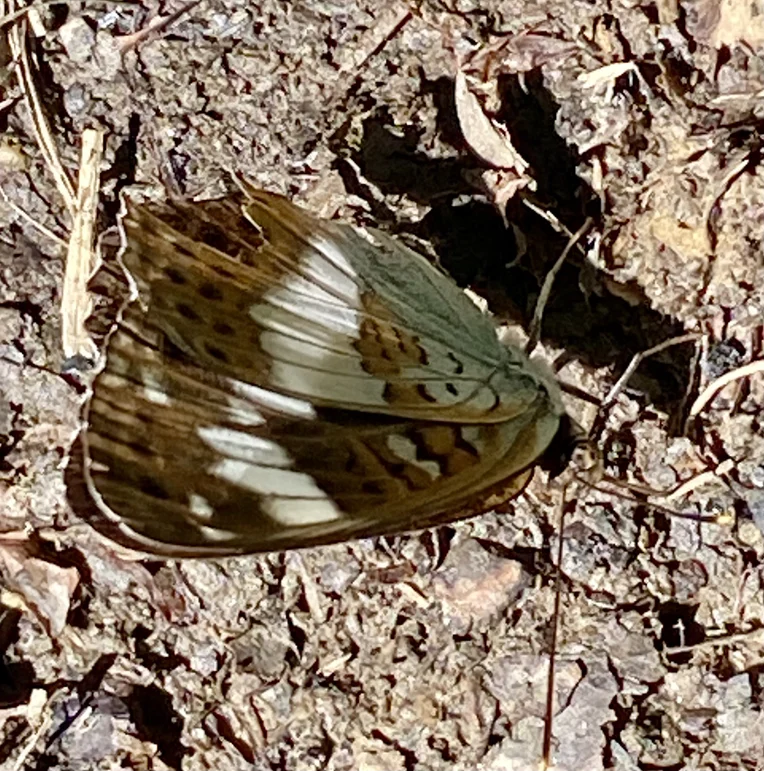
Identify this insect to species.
Limenitis camilla (also Ladoga camilla)
